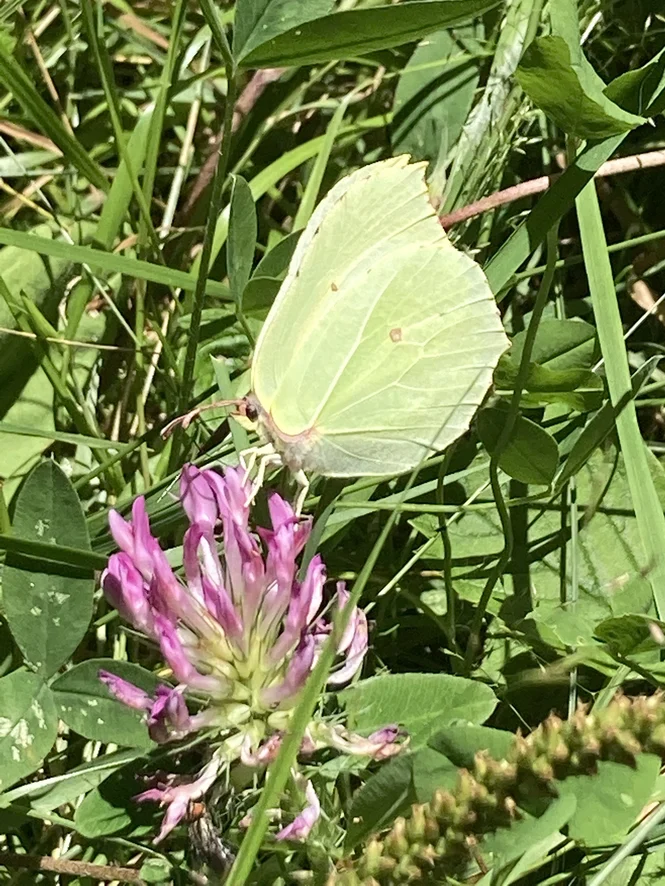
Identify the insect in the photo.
Gonepteryx rhamni
